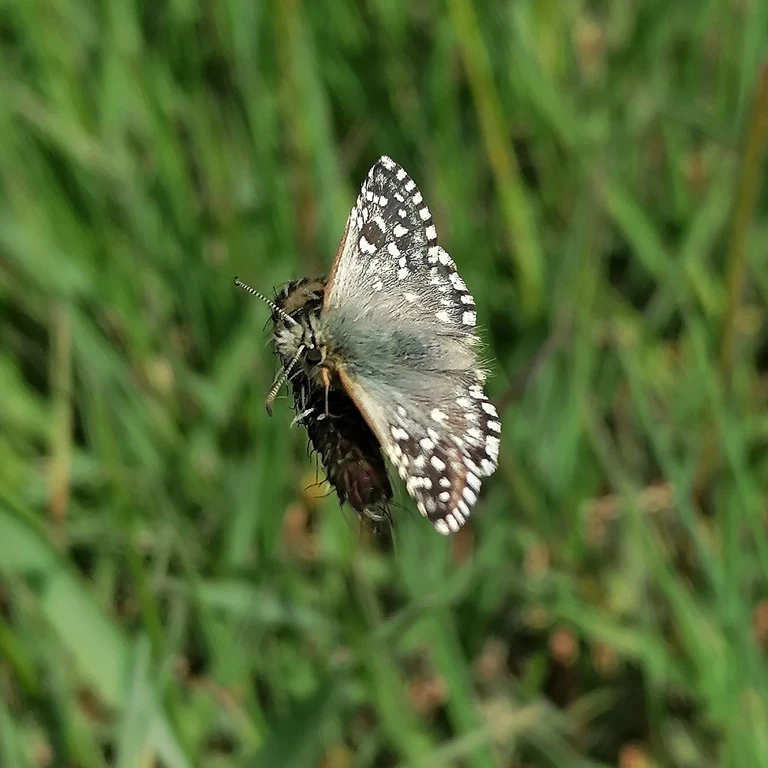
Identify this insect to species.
Pyrgus malvae
